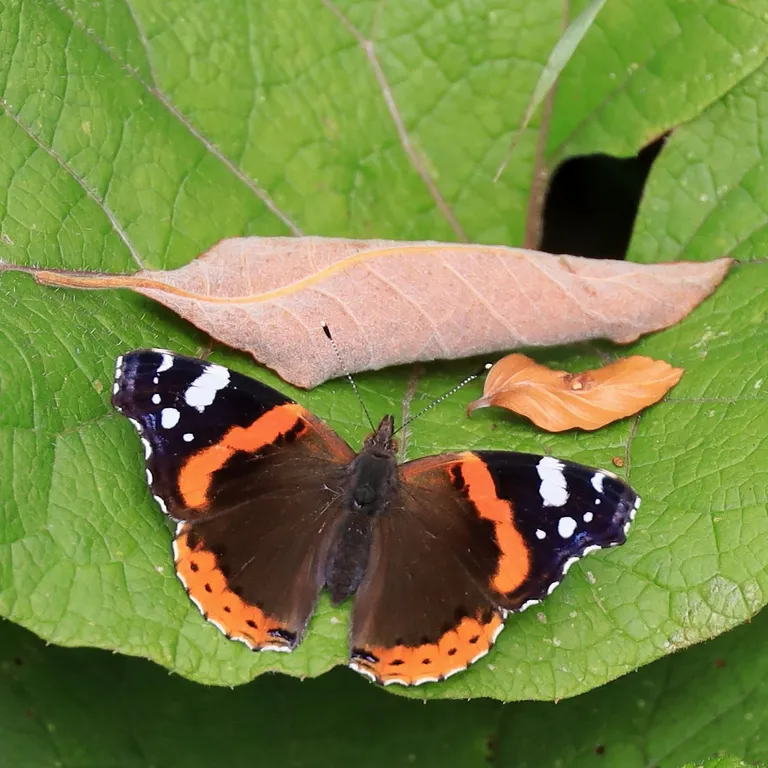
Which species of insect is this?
Vanessa atalanta
